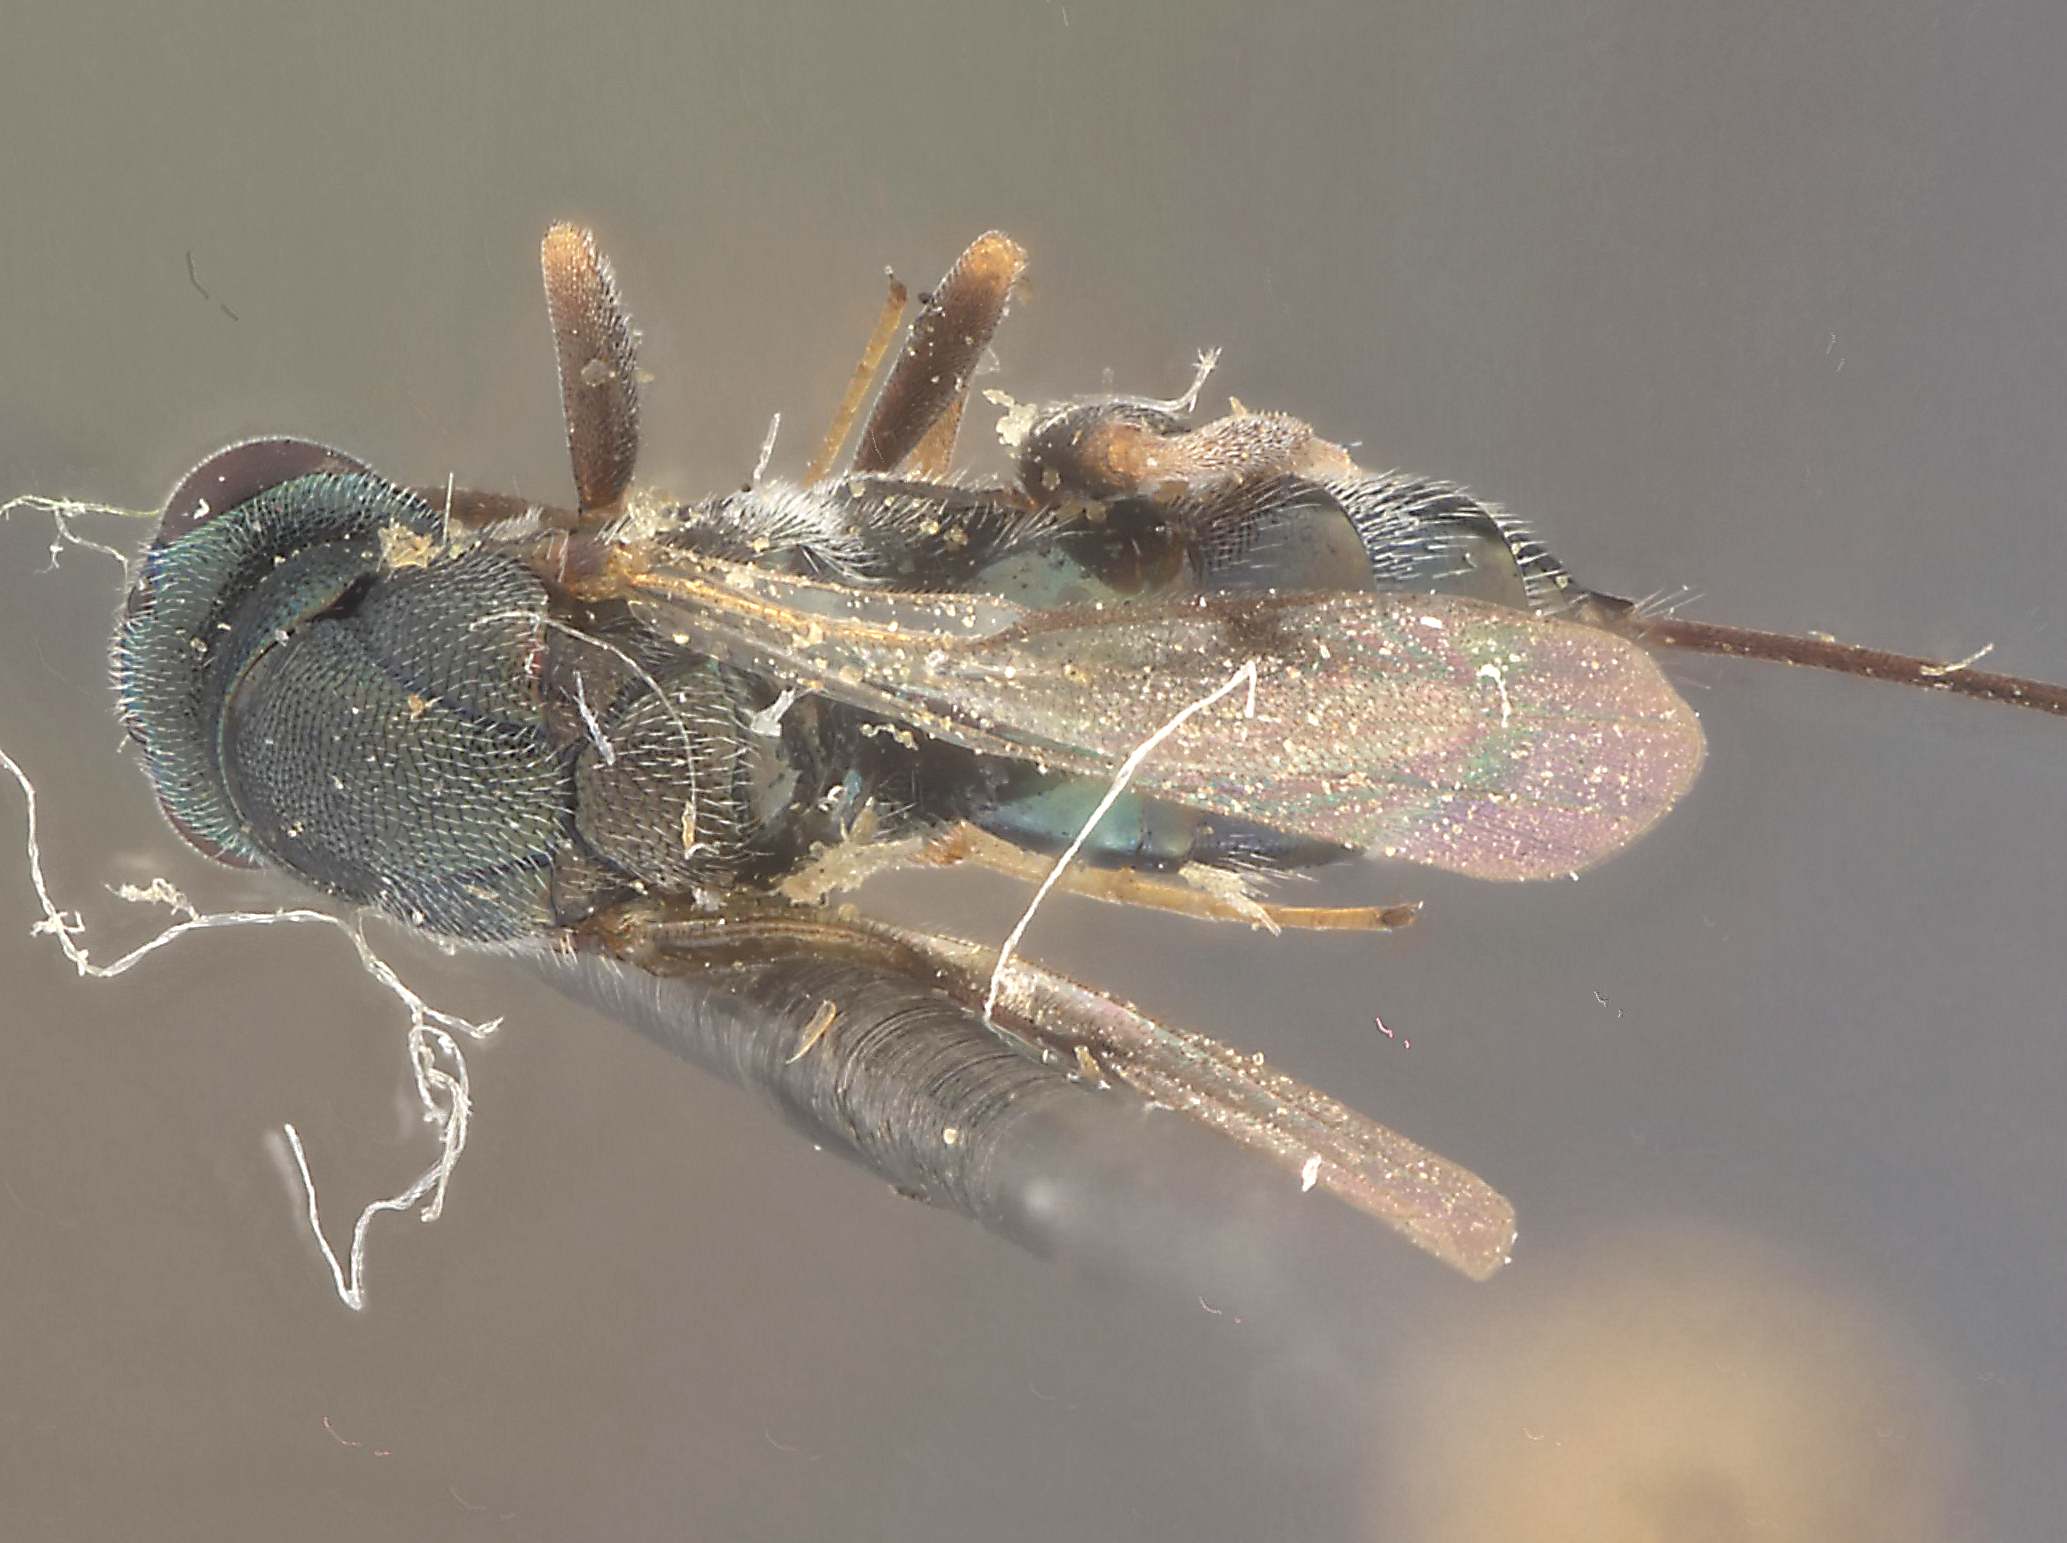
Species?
Monodontomerus kazakhstanicus
